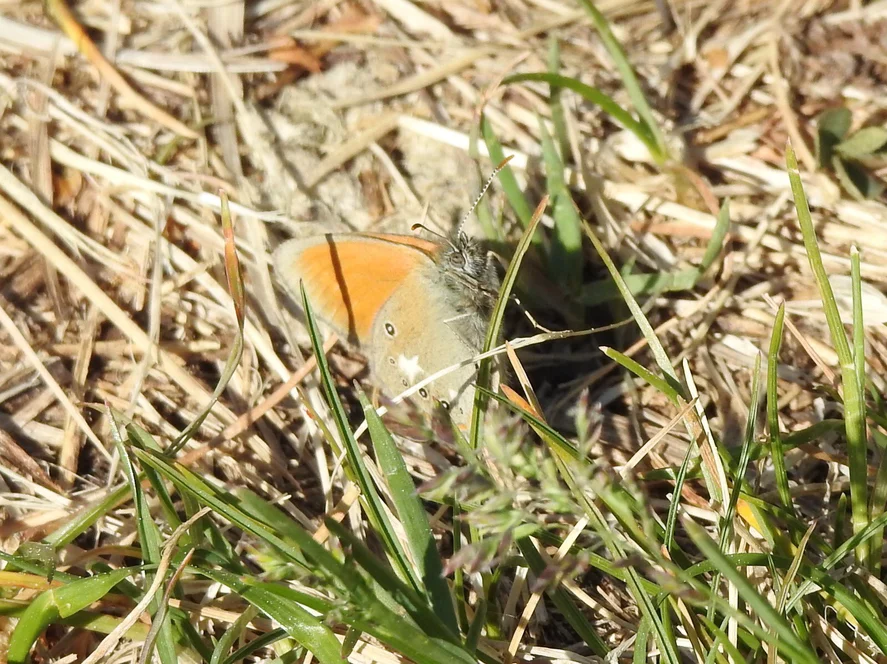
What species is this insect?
Coenonympha glycerion (also Coenonympha iphis)
